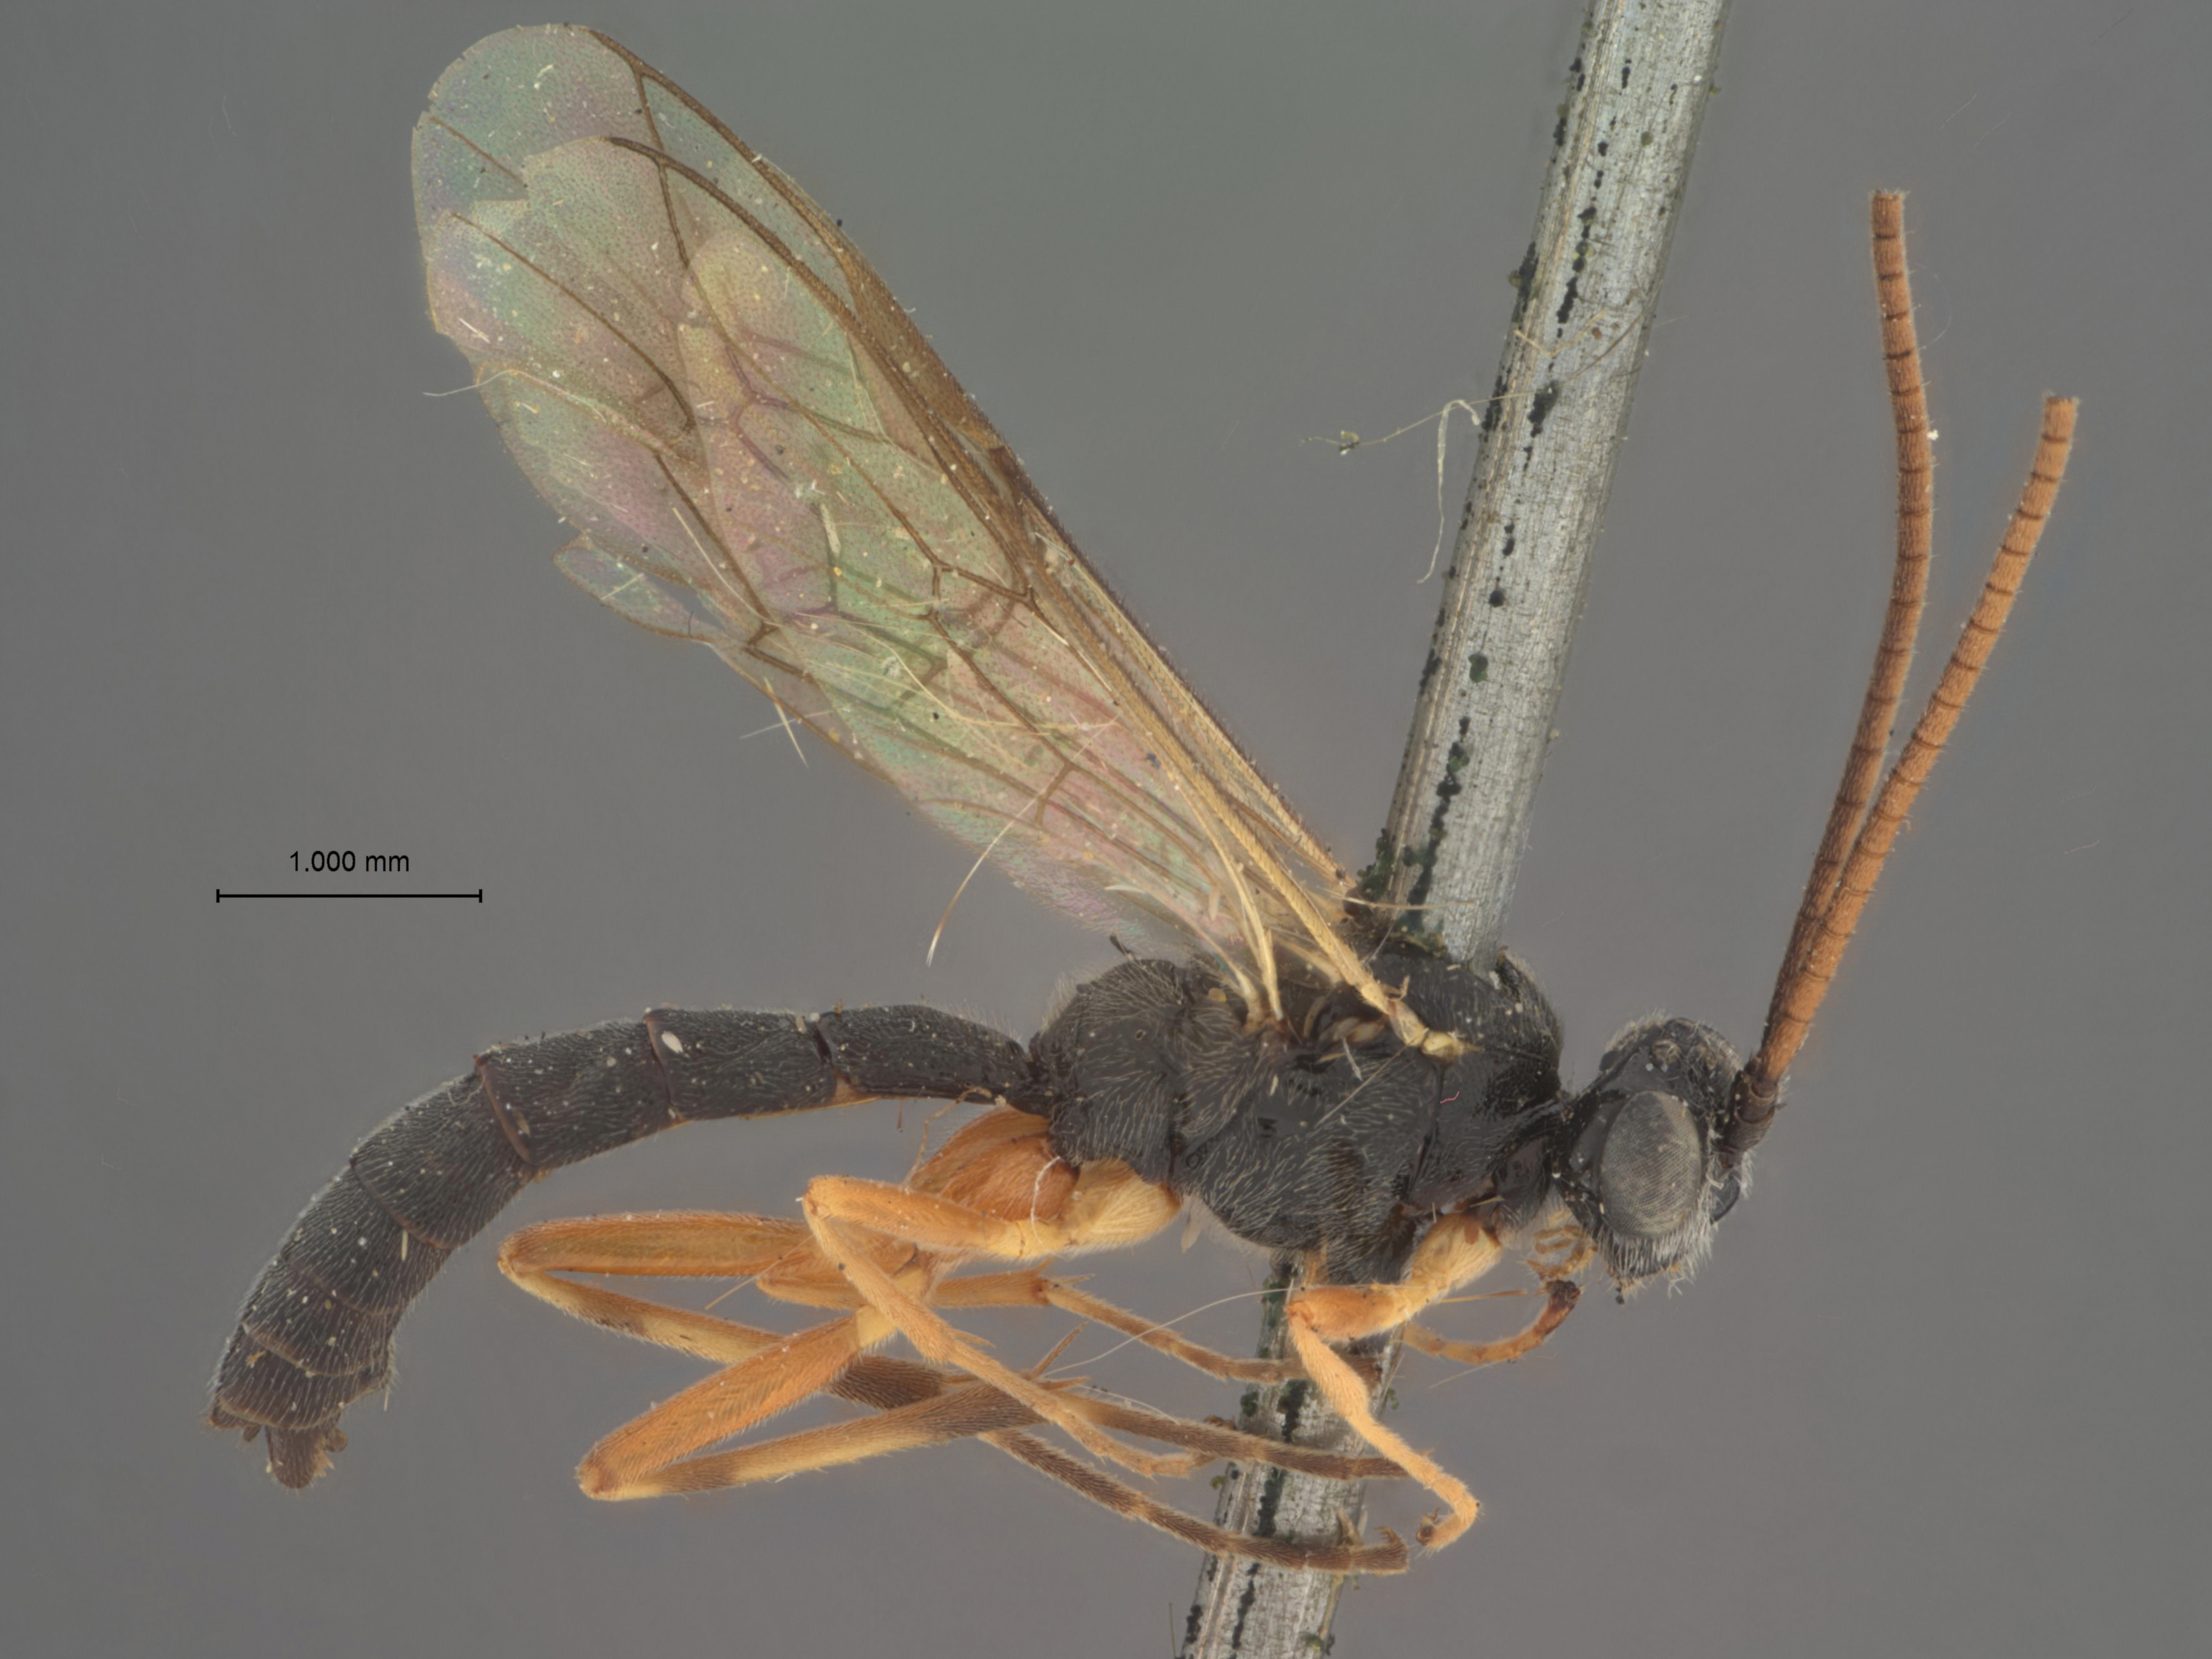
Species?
Glypta kincaidi
